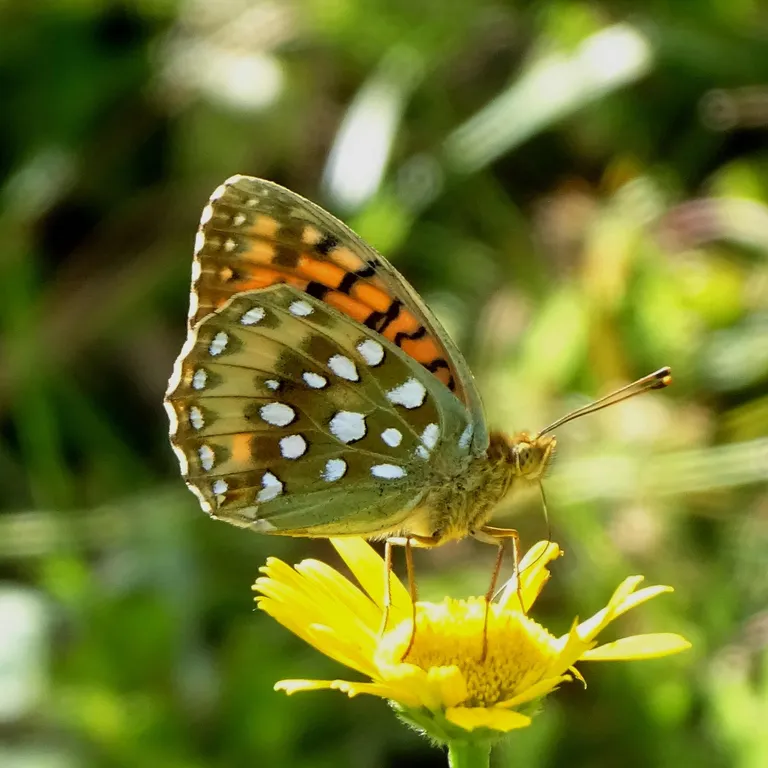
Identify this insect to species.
Speyeria aglaja
